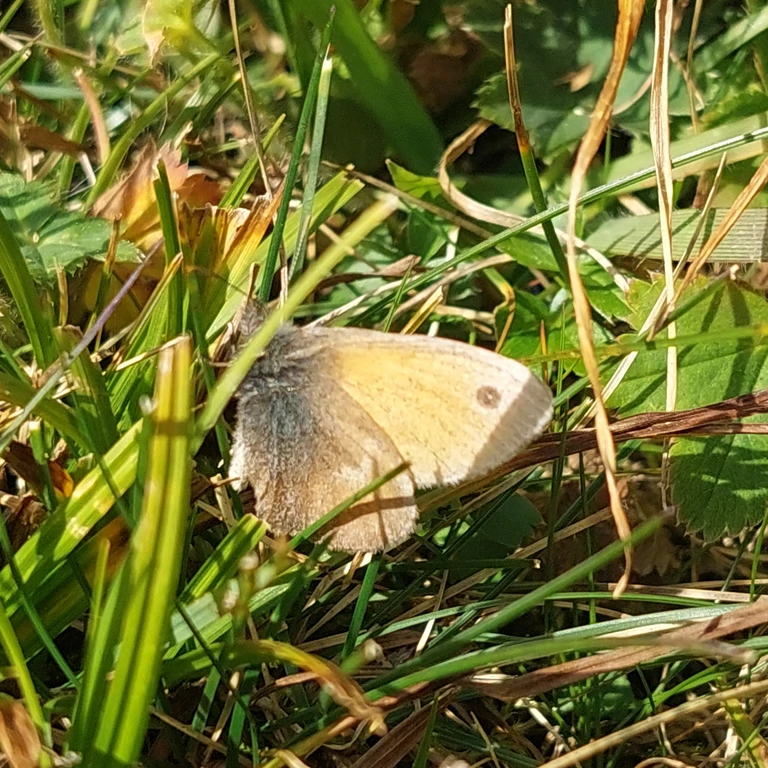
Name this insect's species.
Coenonympha pamphilus
